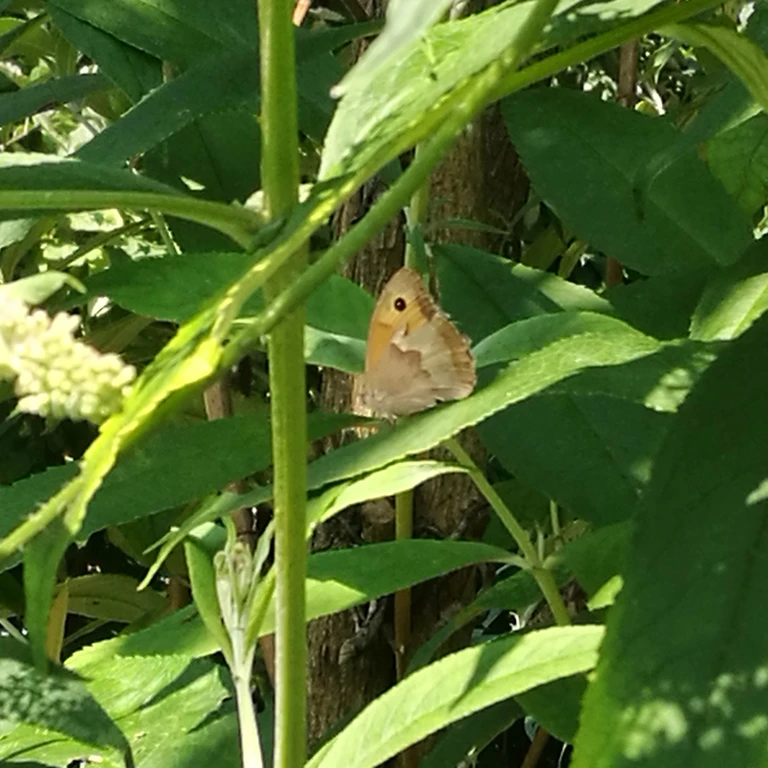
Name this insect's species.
Maniola jurtina
